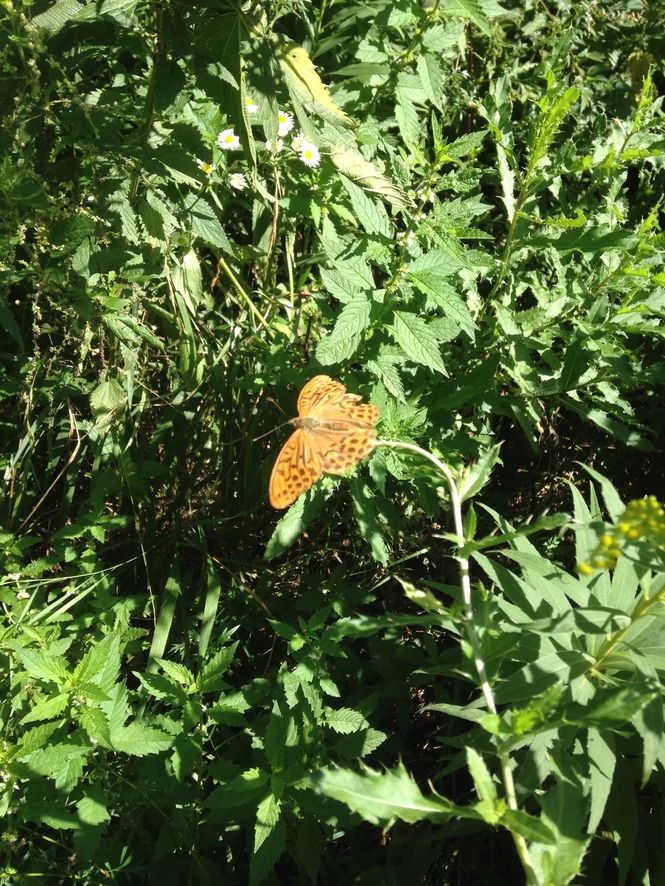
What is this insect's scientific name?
Argynnis paphia
